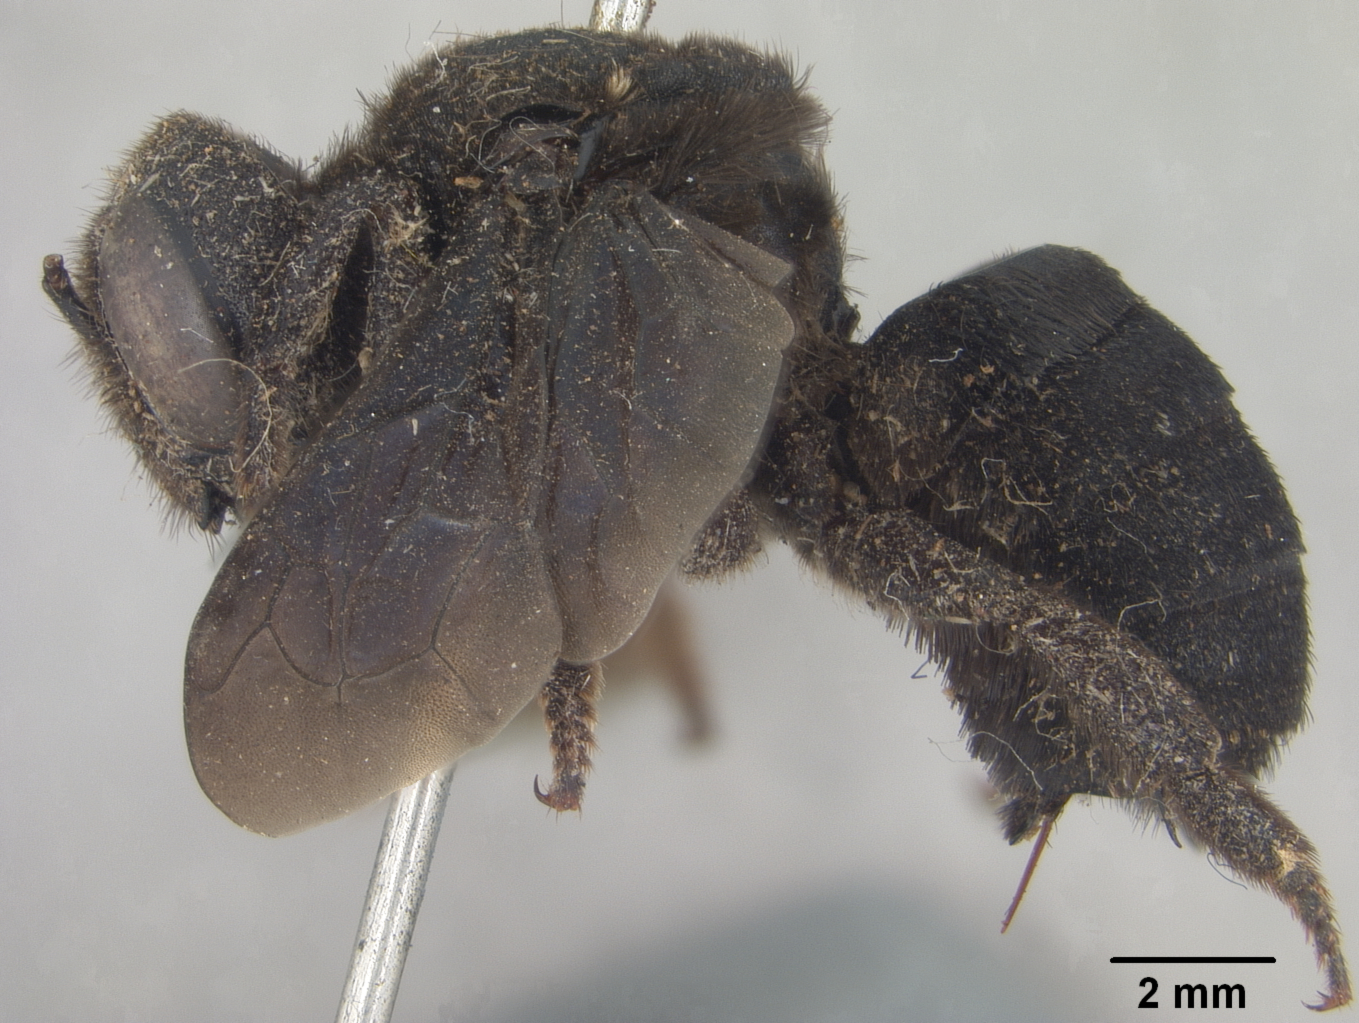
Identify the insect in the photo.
Megachile doddiana
